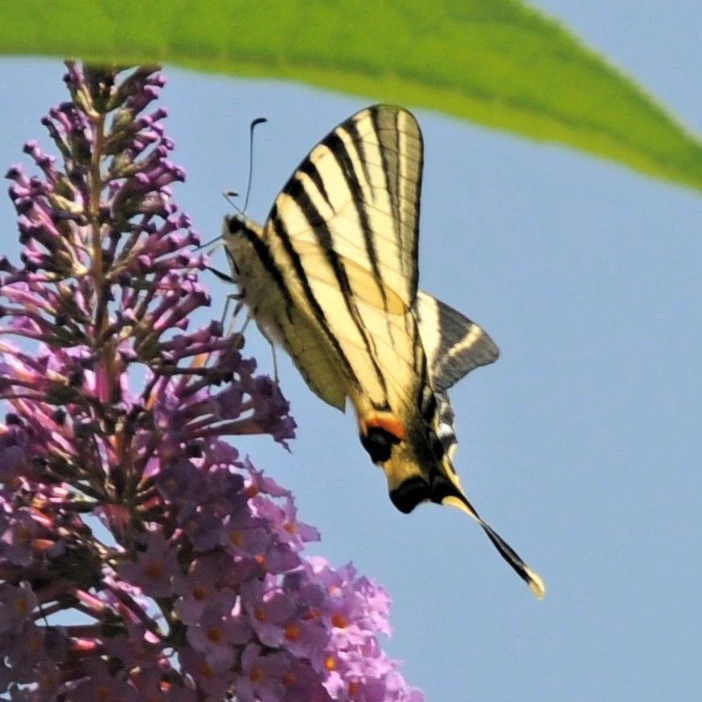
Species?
Iphiclides podalirius
